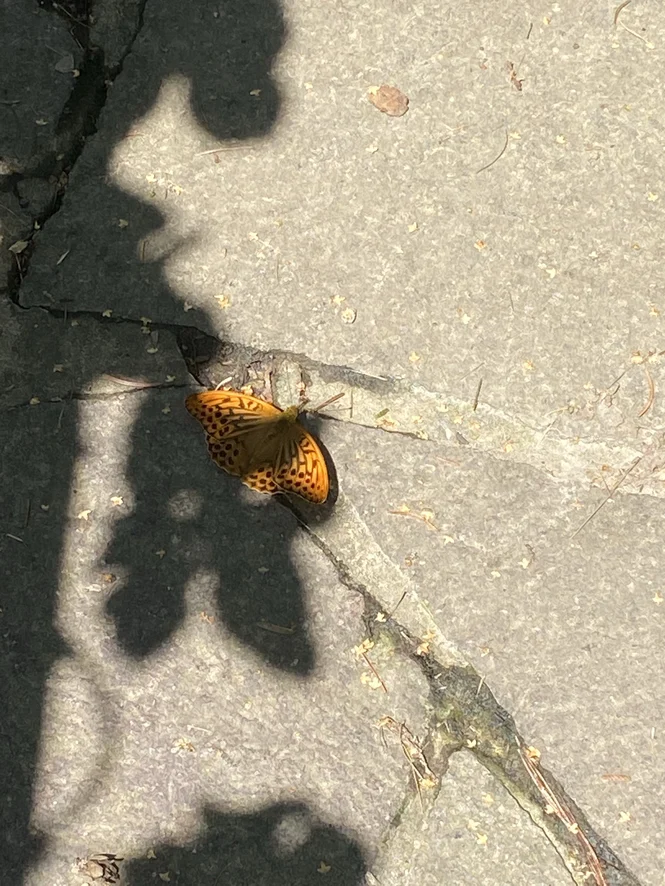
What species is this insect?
Argynnis paphia
